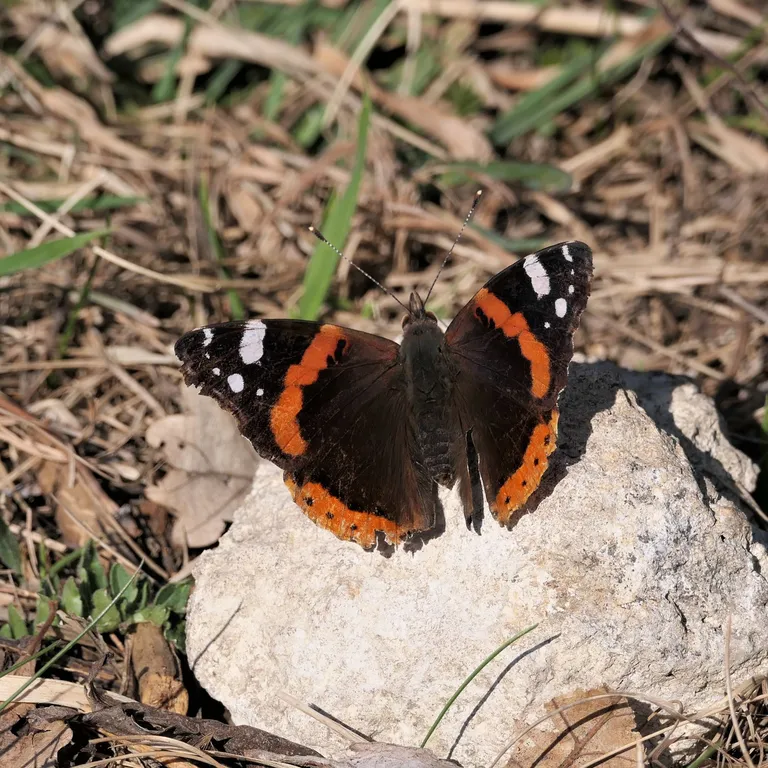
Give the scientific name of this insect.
Vanessa atalanta
